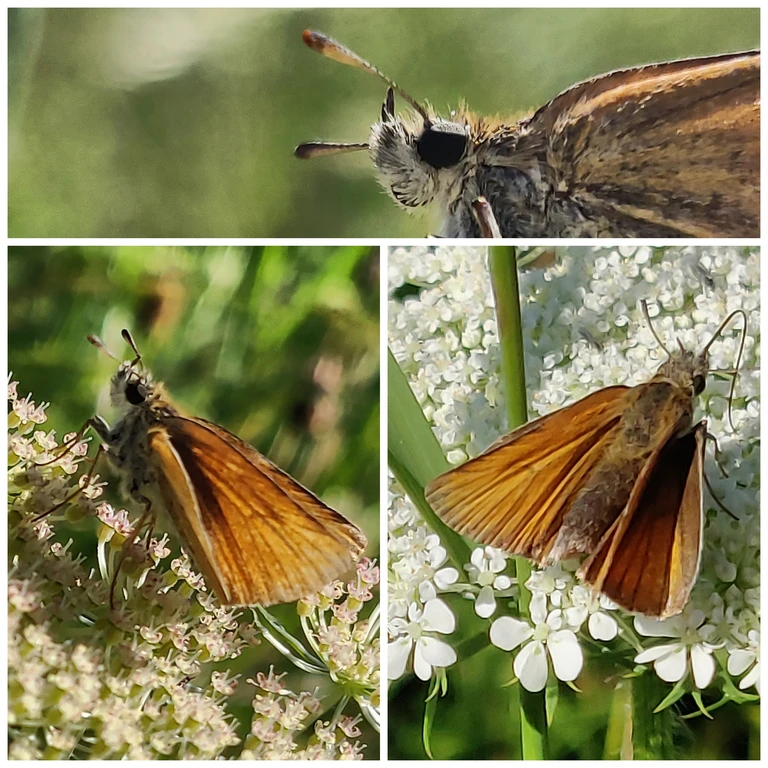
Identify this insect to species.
Thymelicus sylvestris
